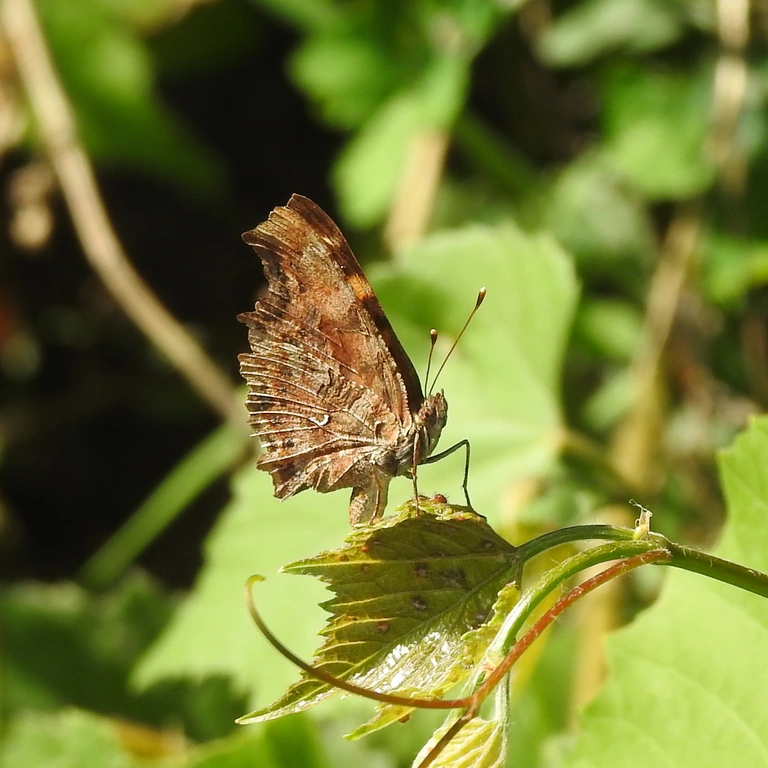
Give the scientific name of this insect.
Polygonia c-album
